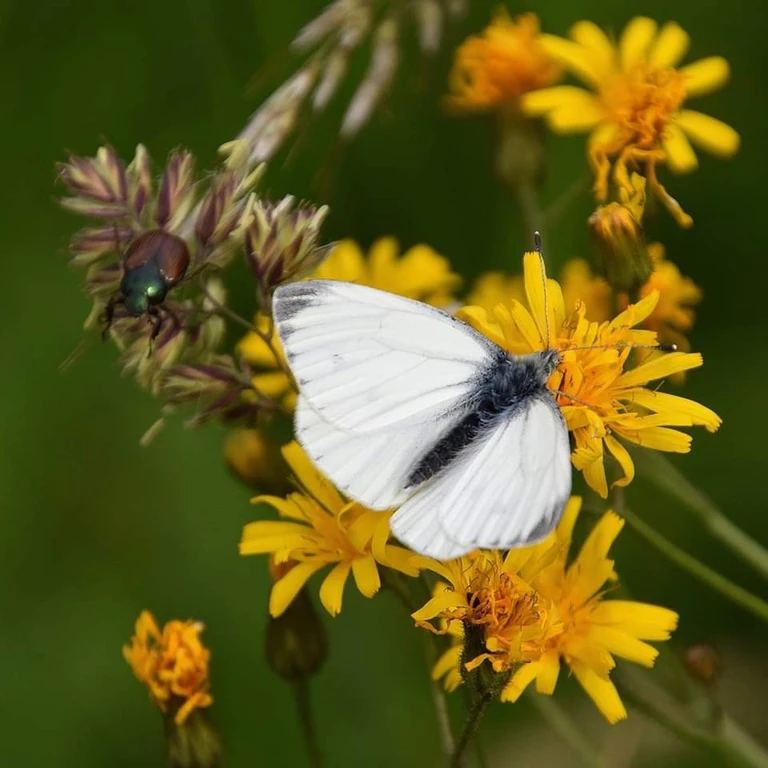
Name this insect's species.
Pieris napi
